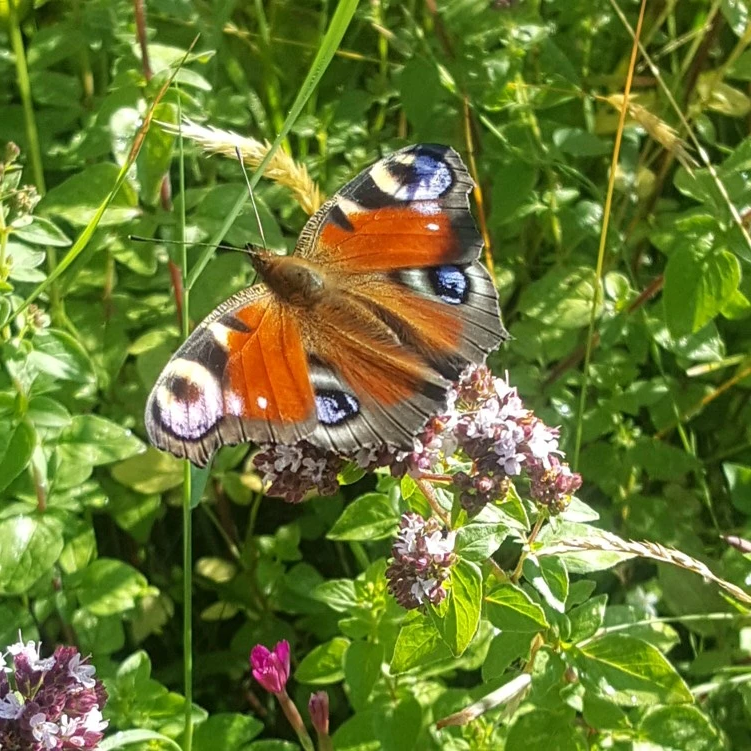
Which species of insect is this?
Aglais io
